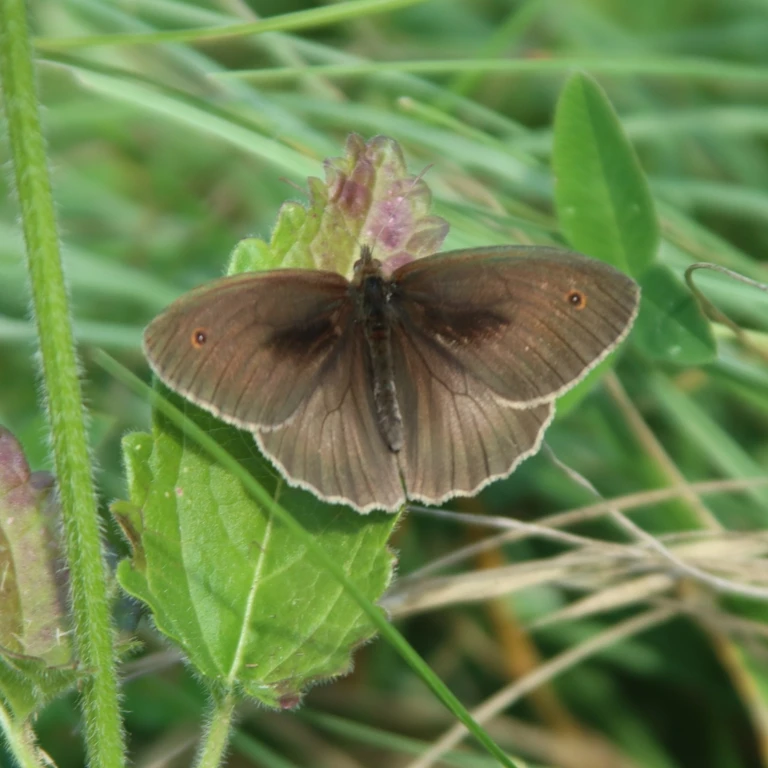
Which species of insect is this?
Maniola jurtina
